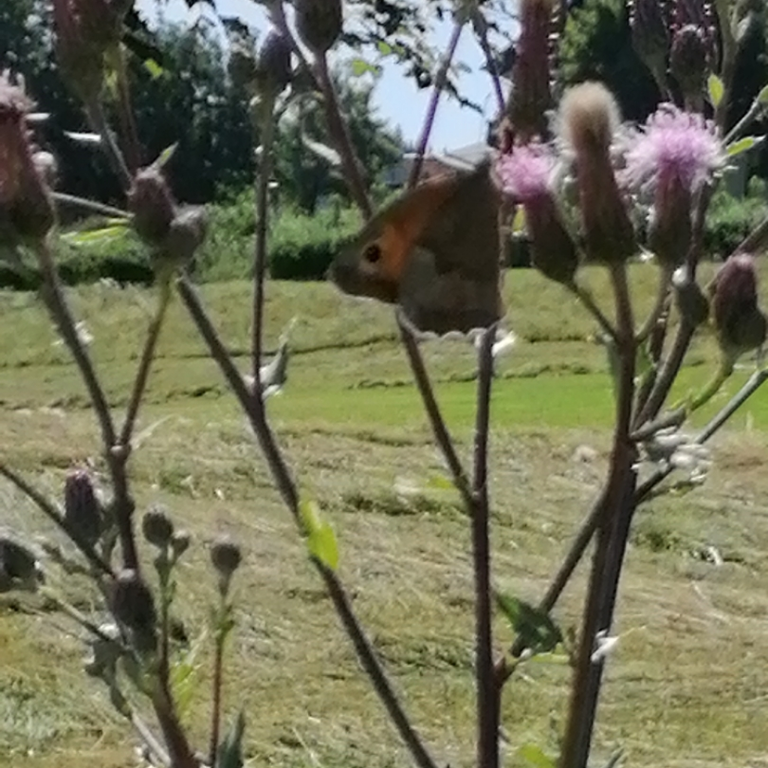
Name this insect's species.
Maniola jurtina
